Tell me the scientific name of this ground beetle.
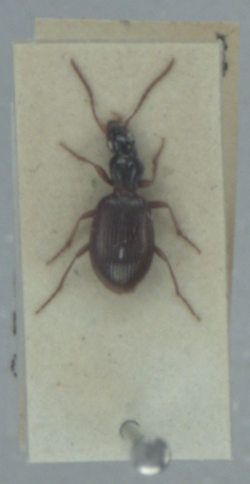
Oxypselaphus obscurus
